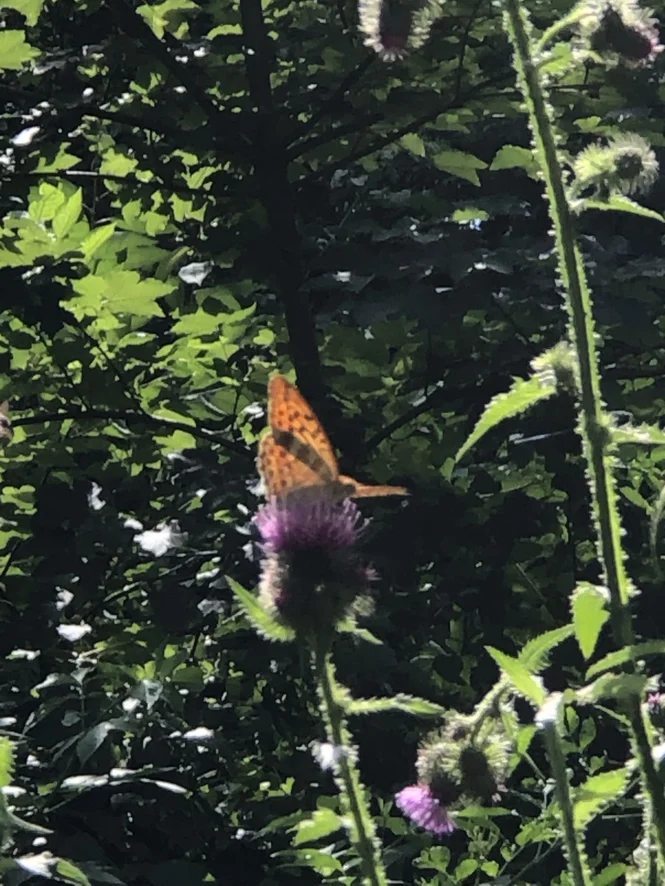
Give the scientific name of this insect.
Argynnis paphia
